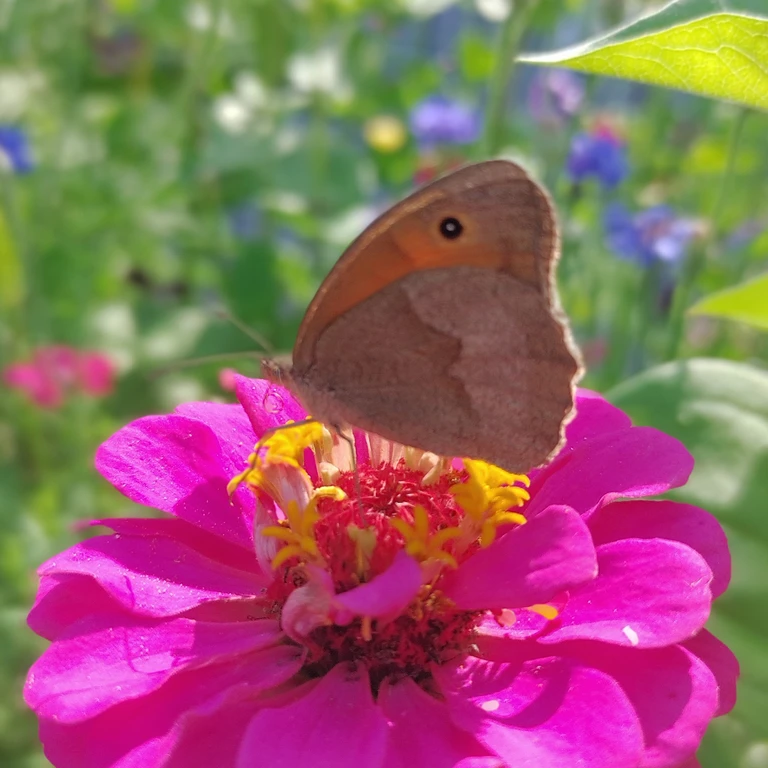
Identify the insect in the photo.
Maniola jurtina
